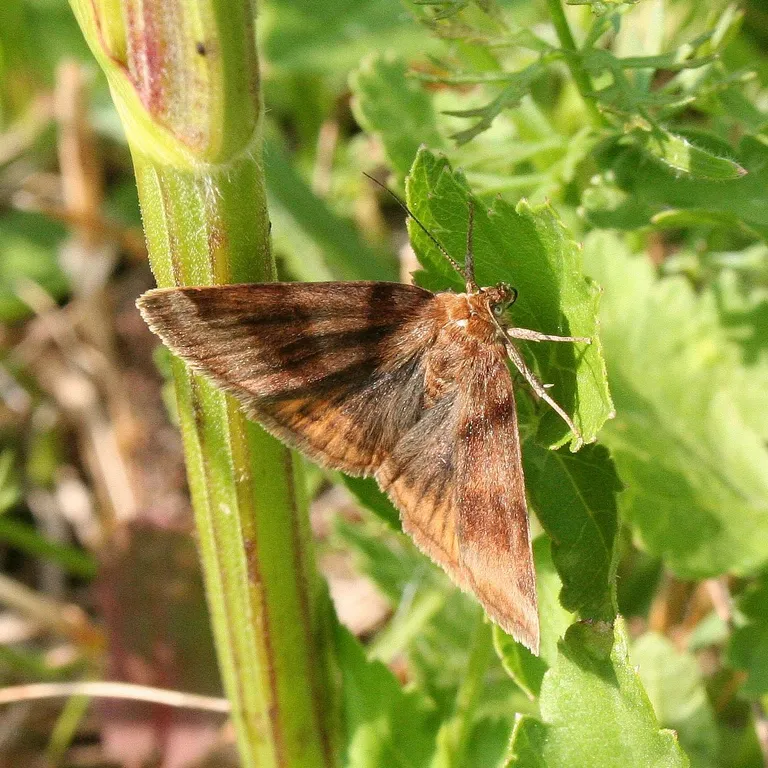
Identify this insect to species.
Euclidia glyphica
